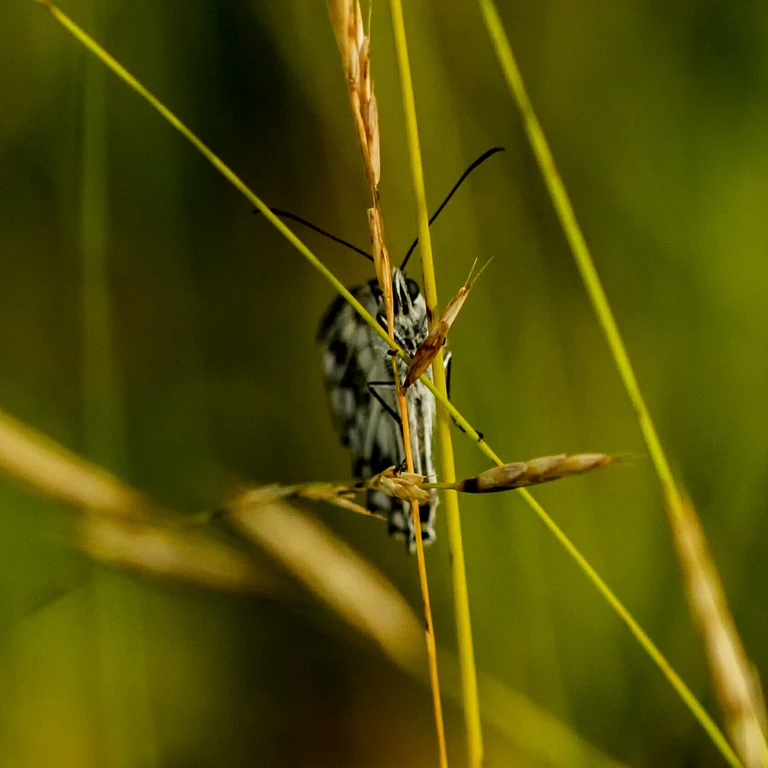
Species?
Melanargia galathea
